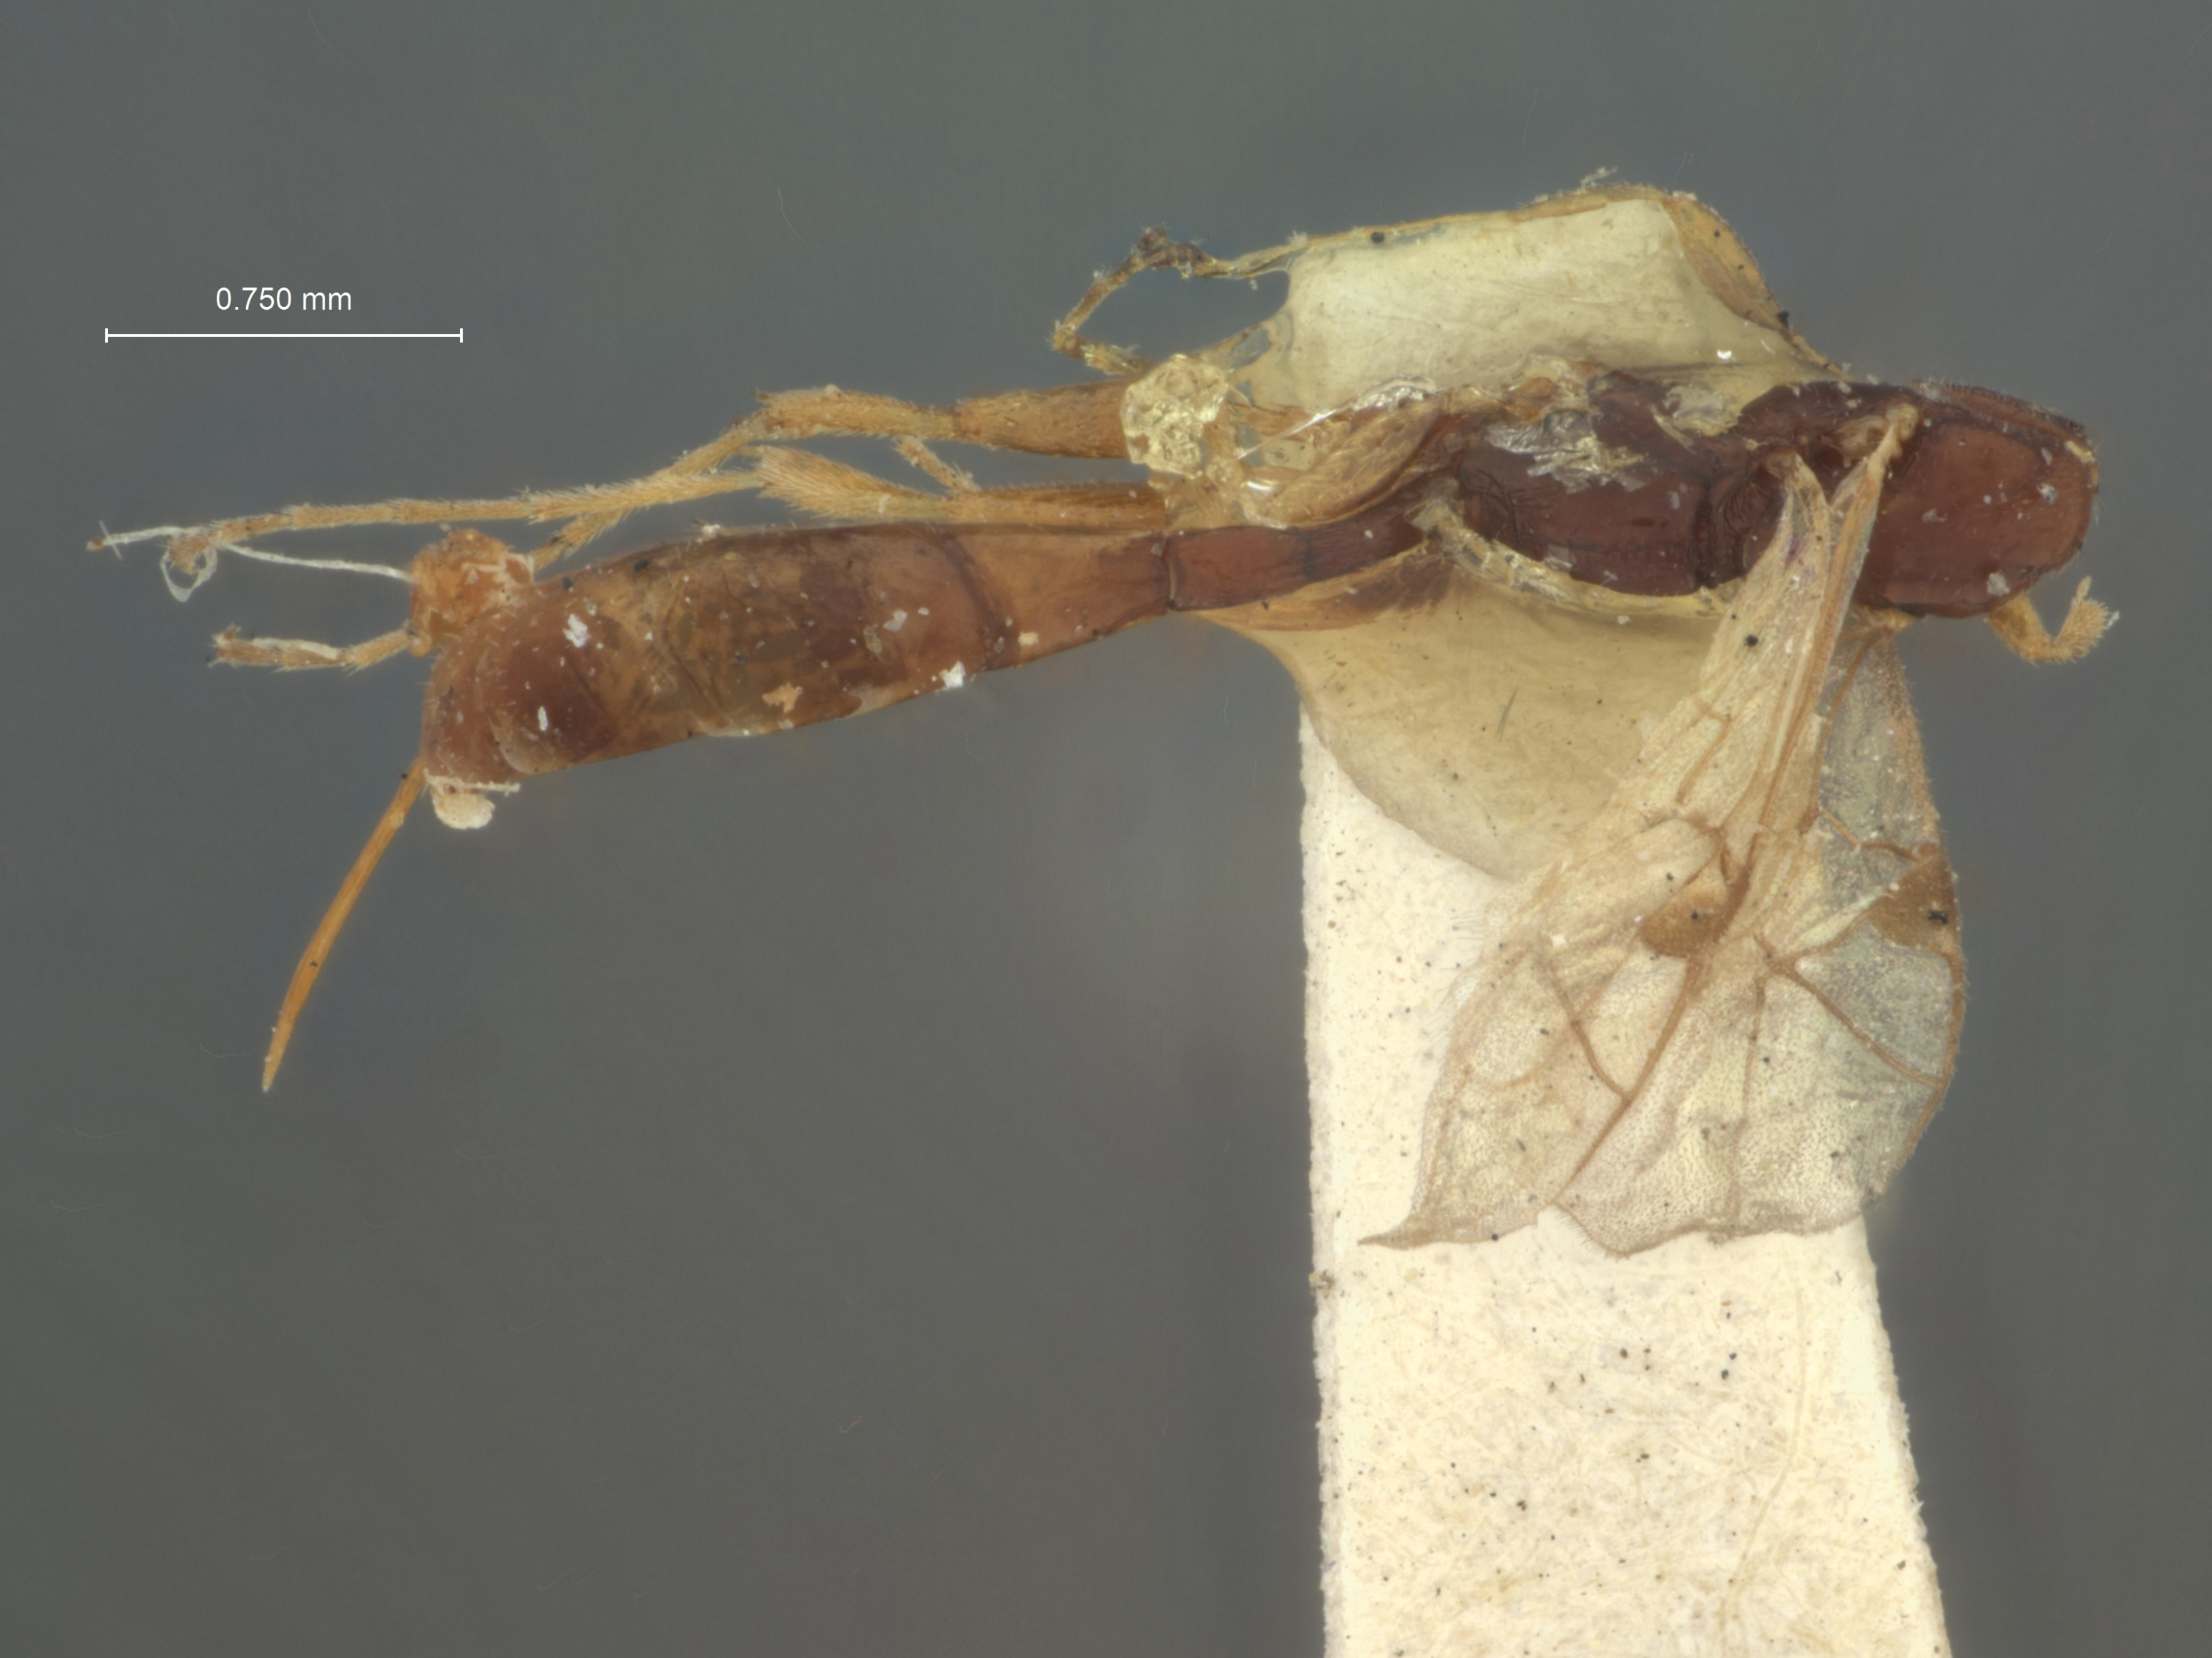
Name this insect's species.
Barycnemis linearis
